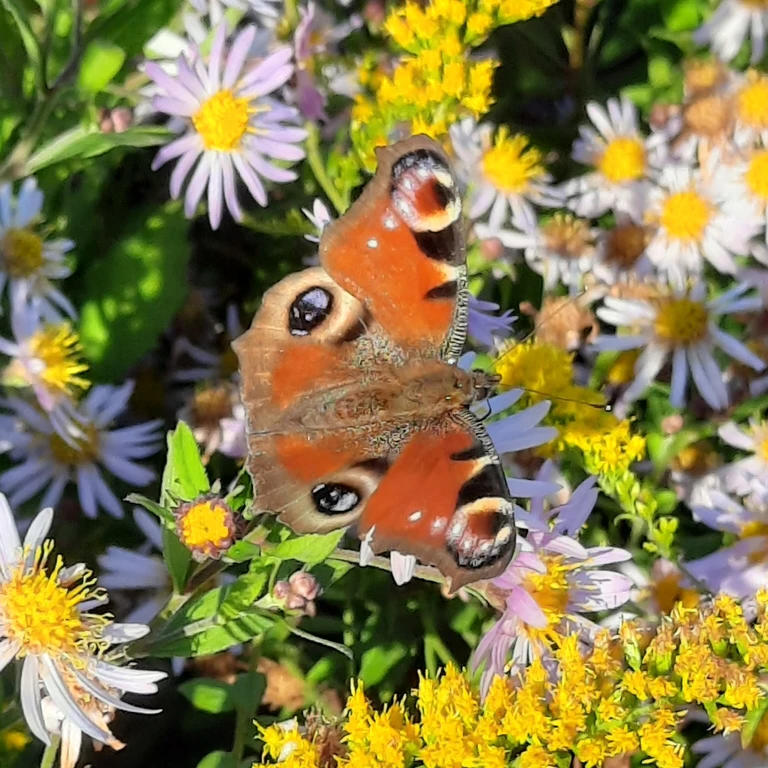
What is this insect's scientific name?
Aglais io
